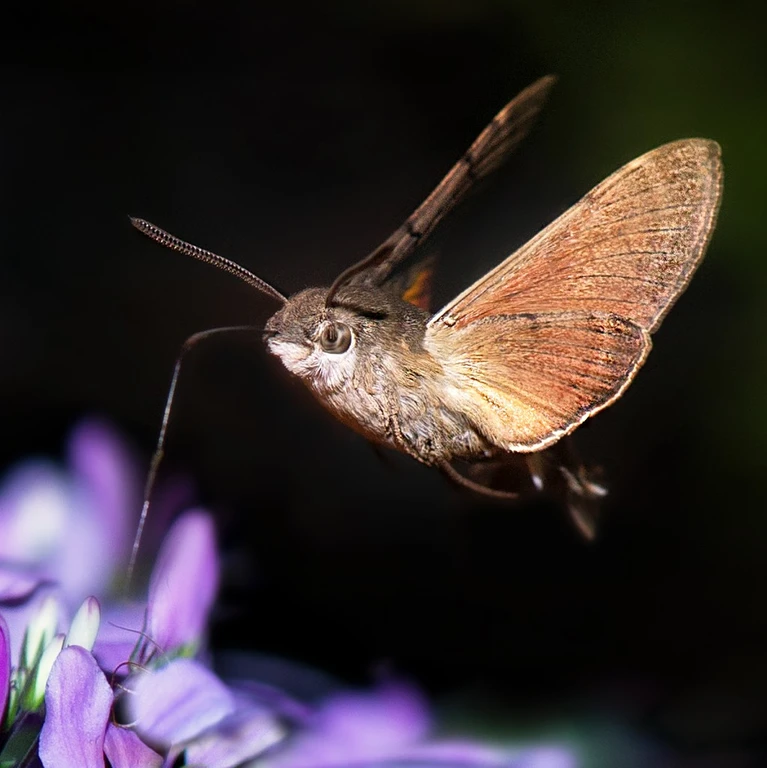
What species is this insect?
Macroglossum stellatarum
